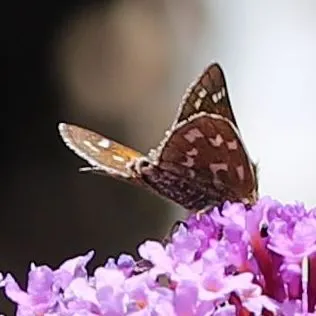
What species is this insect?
Hesperia comma
